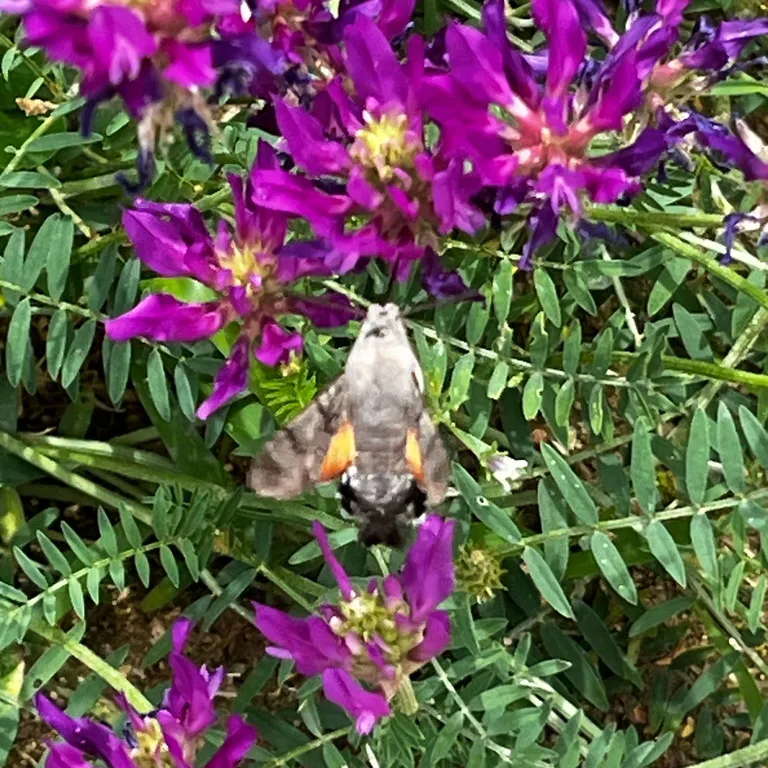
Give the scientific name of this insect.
Macroglossum stellatarum
